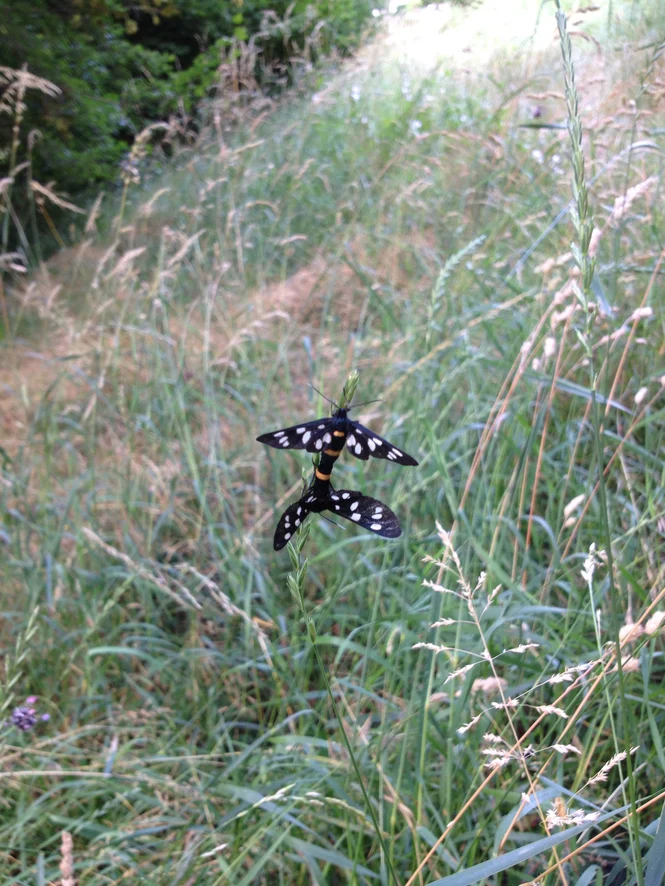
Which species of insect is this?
Amata phegea
